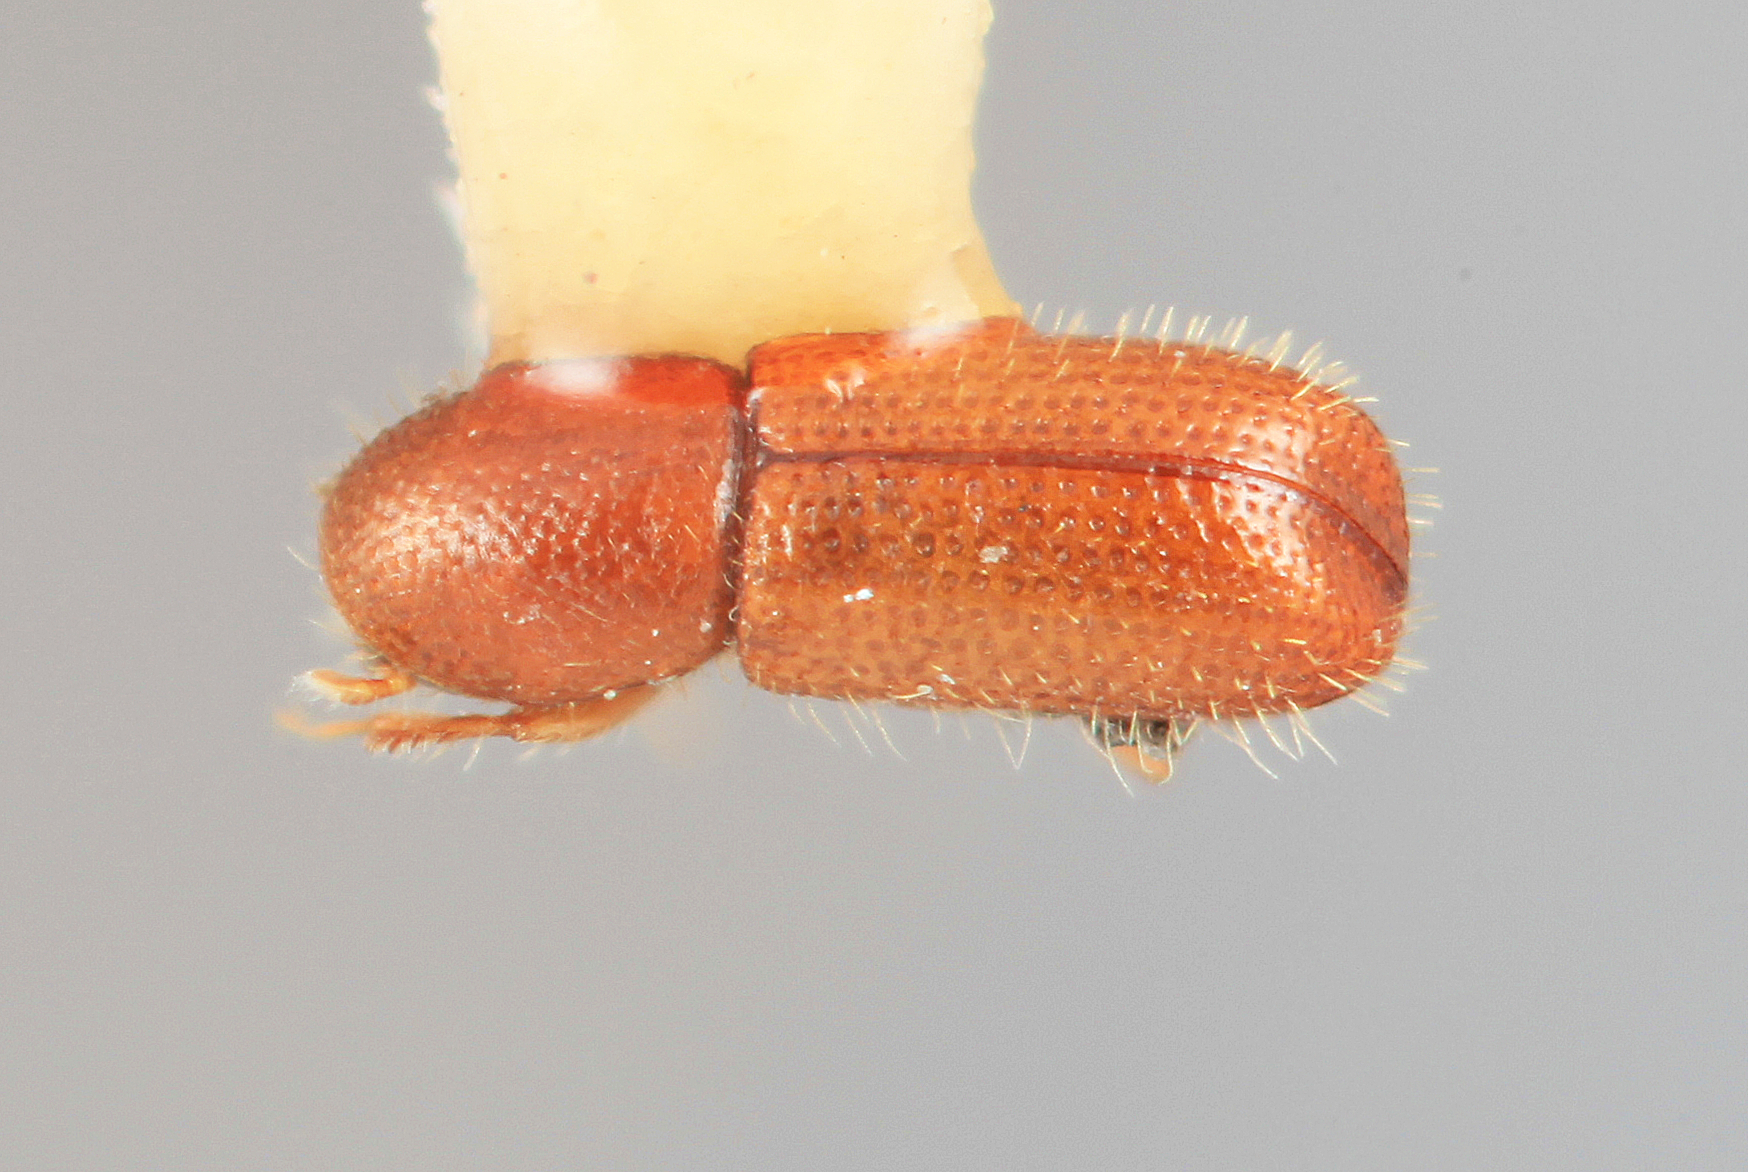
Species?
Dendrocranulus pumilus
